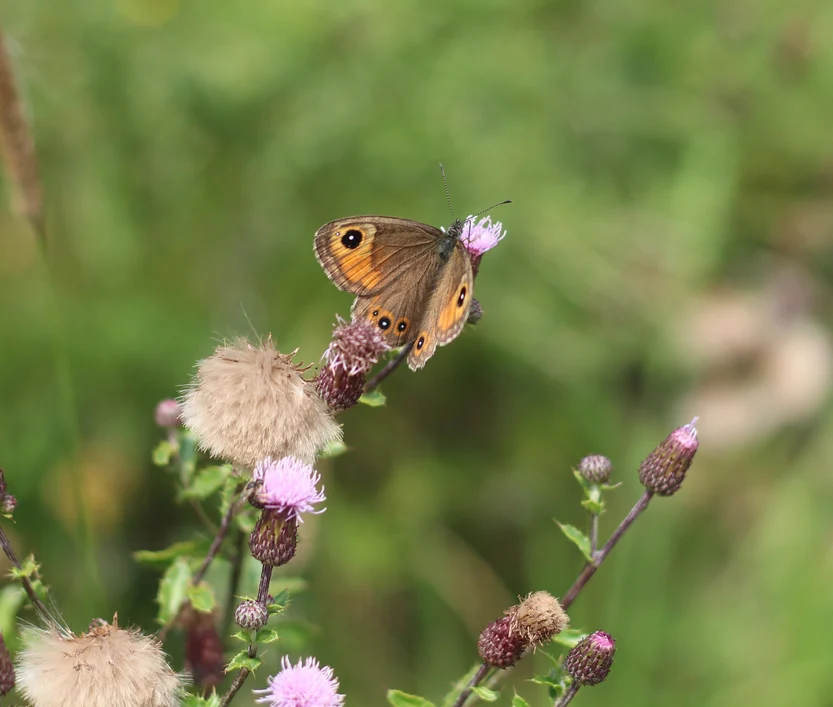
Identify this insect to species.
Lasiommata maera (also Pararge maera)
